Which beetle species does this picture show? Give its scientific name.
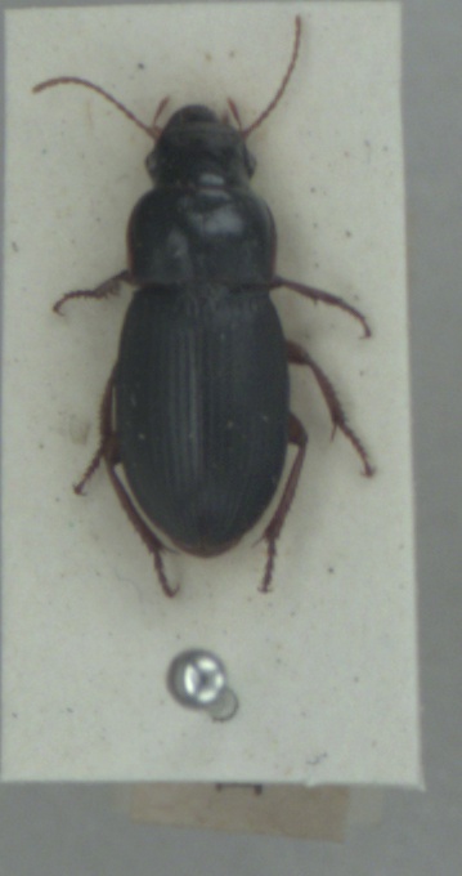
Harpalus latus
